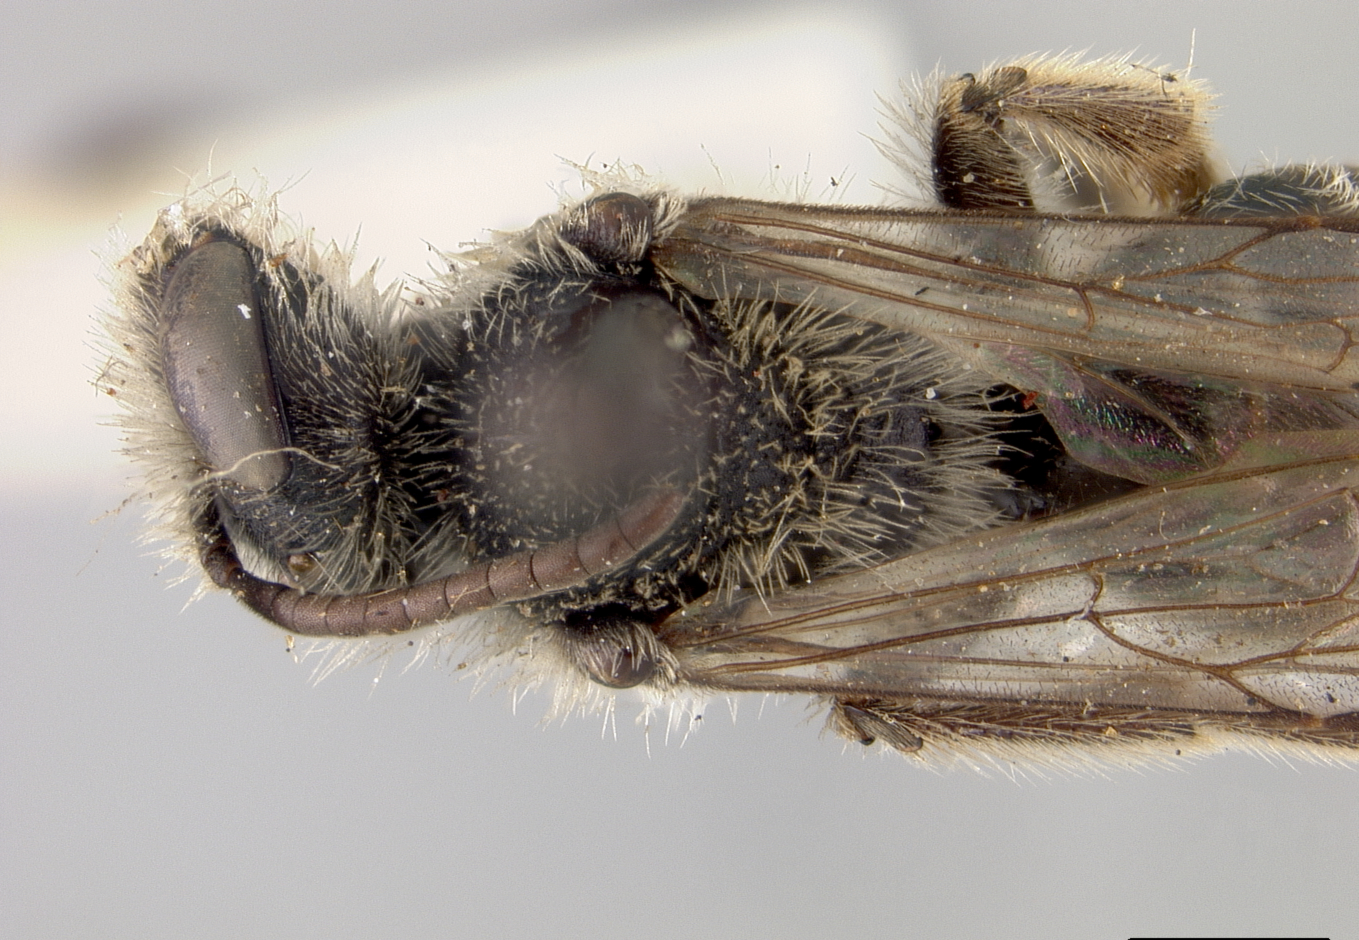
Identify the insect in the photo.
Andrena campanulae
